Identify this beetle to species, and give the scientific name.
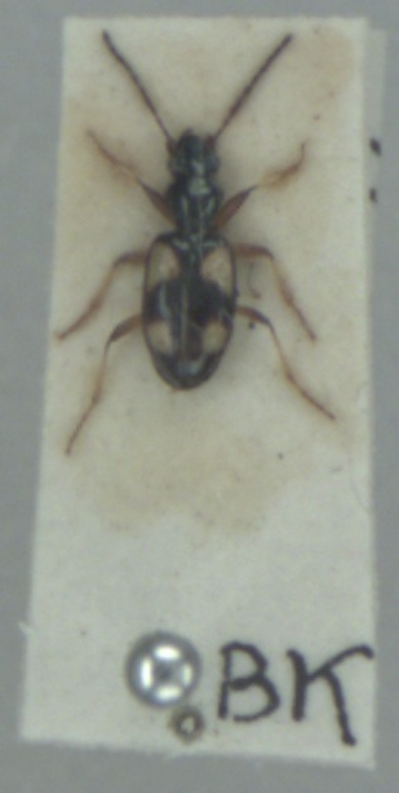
Bembidion illigeri
